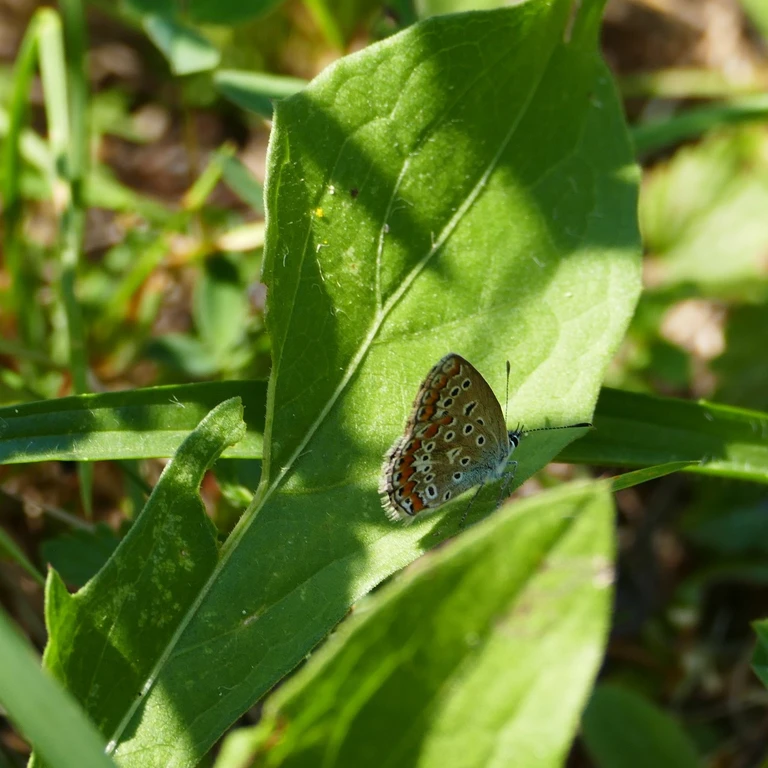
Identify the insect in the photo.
Polyommatus icarus
